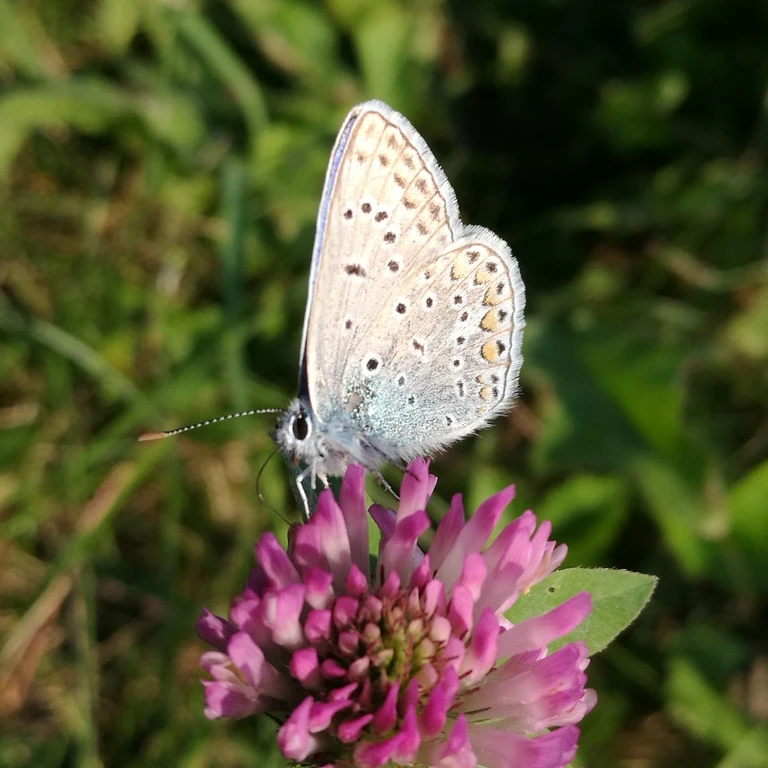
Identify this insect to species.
Polyommatus icarus
